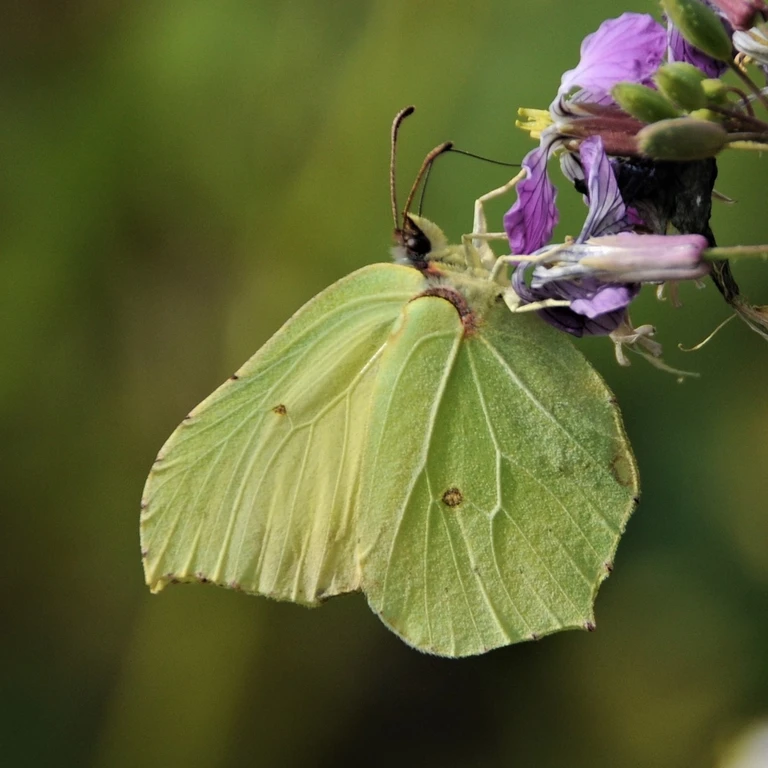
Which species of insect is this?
Gonepteryx rhamni
